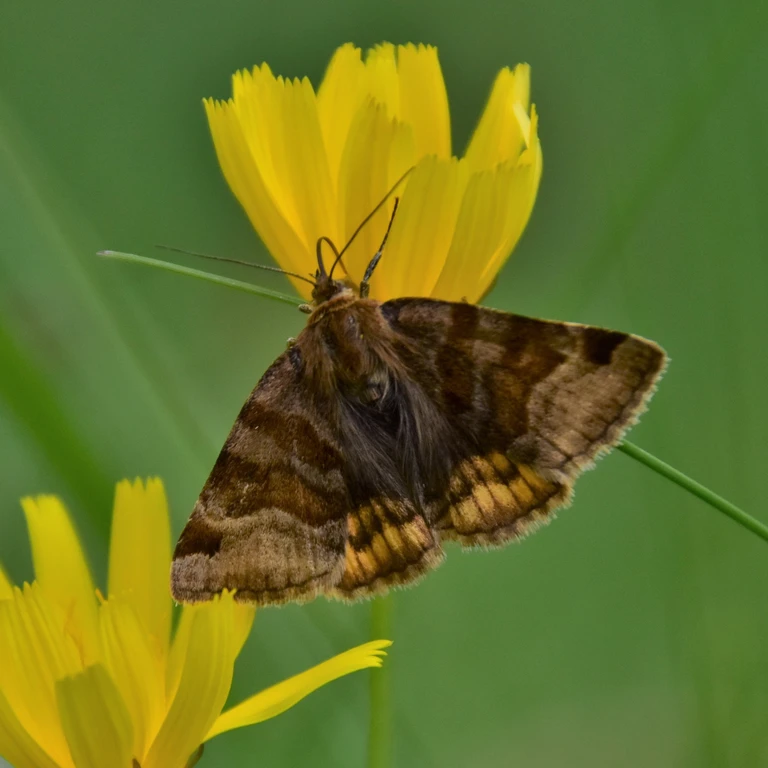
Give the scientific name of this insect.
Euclidia glyphica
